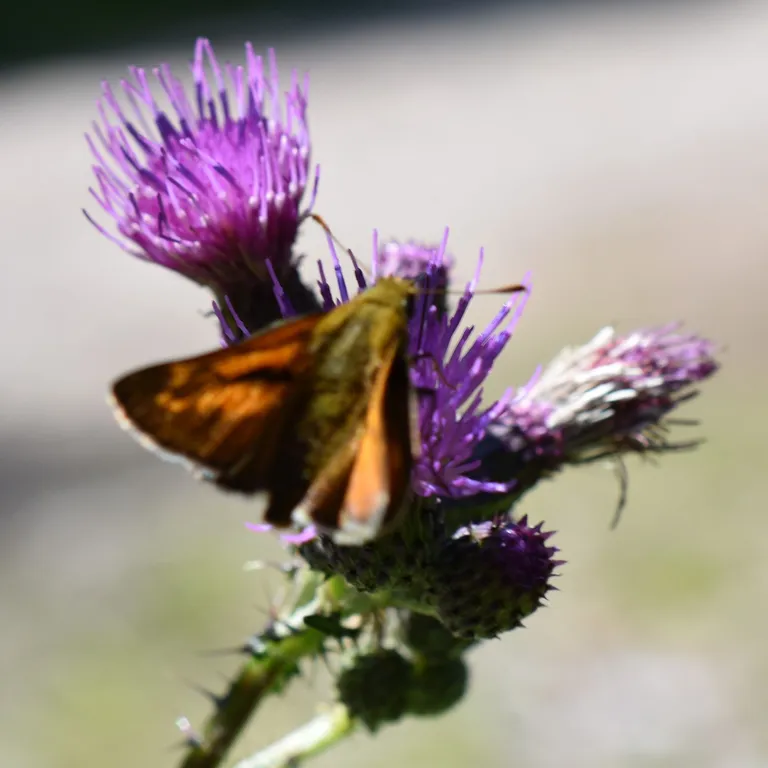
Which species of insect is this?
Ochlodes sylvanus (also Ochlodes venata)
